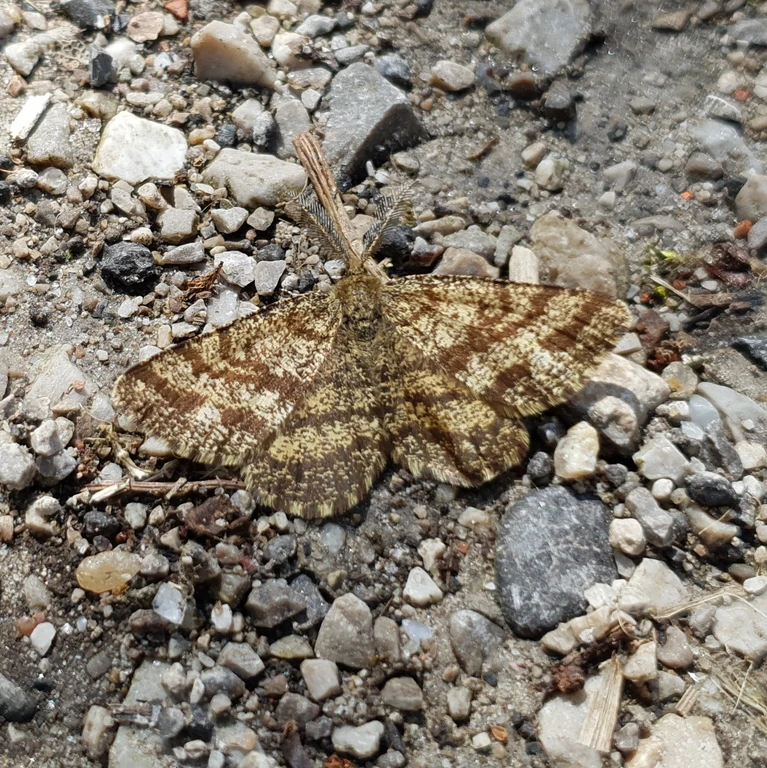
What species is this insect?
Ematurga atomaria
